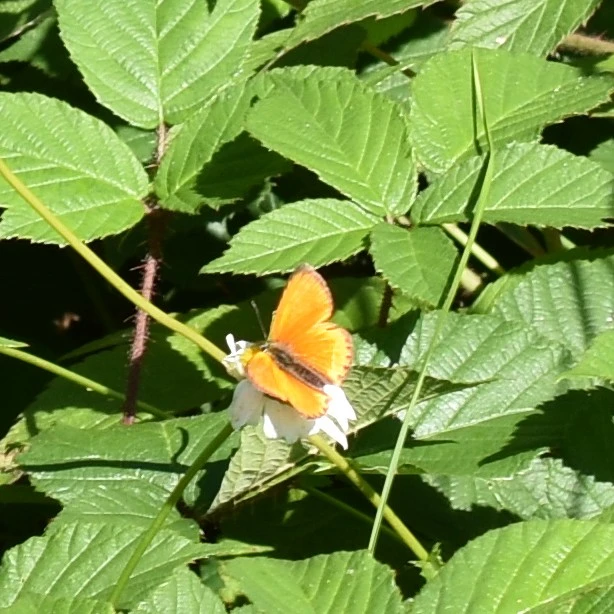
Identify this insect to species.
Lycaena virgaureae
